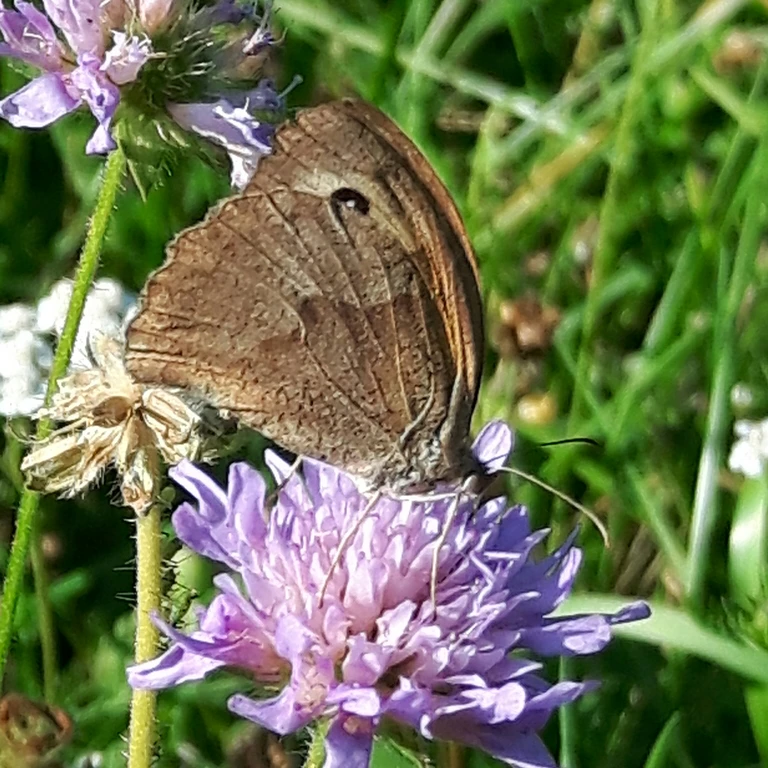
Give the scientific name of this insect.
Minois dryas
